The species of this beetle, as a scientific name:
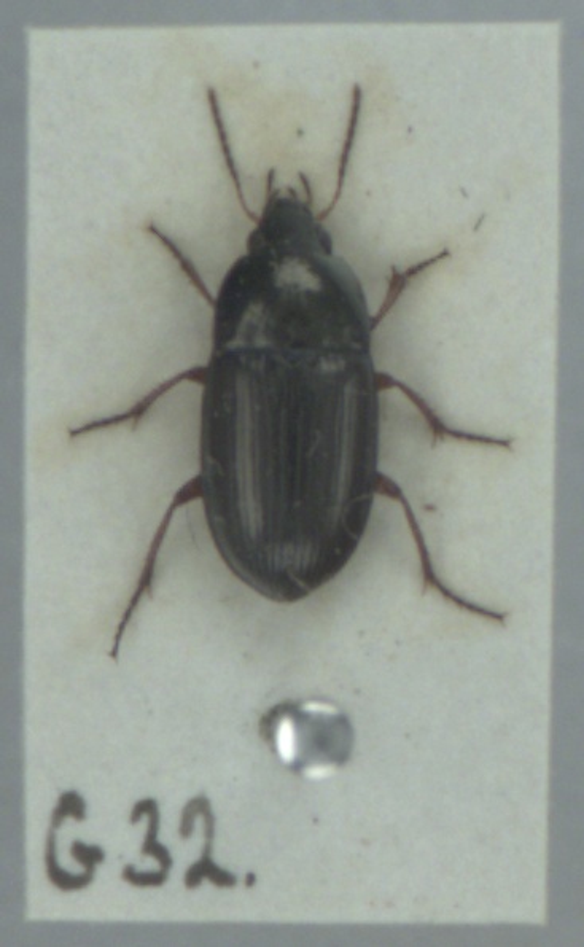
Amara familiaris
